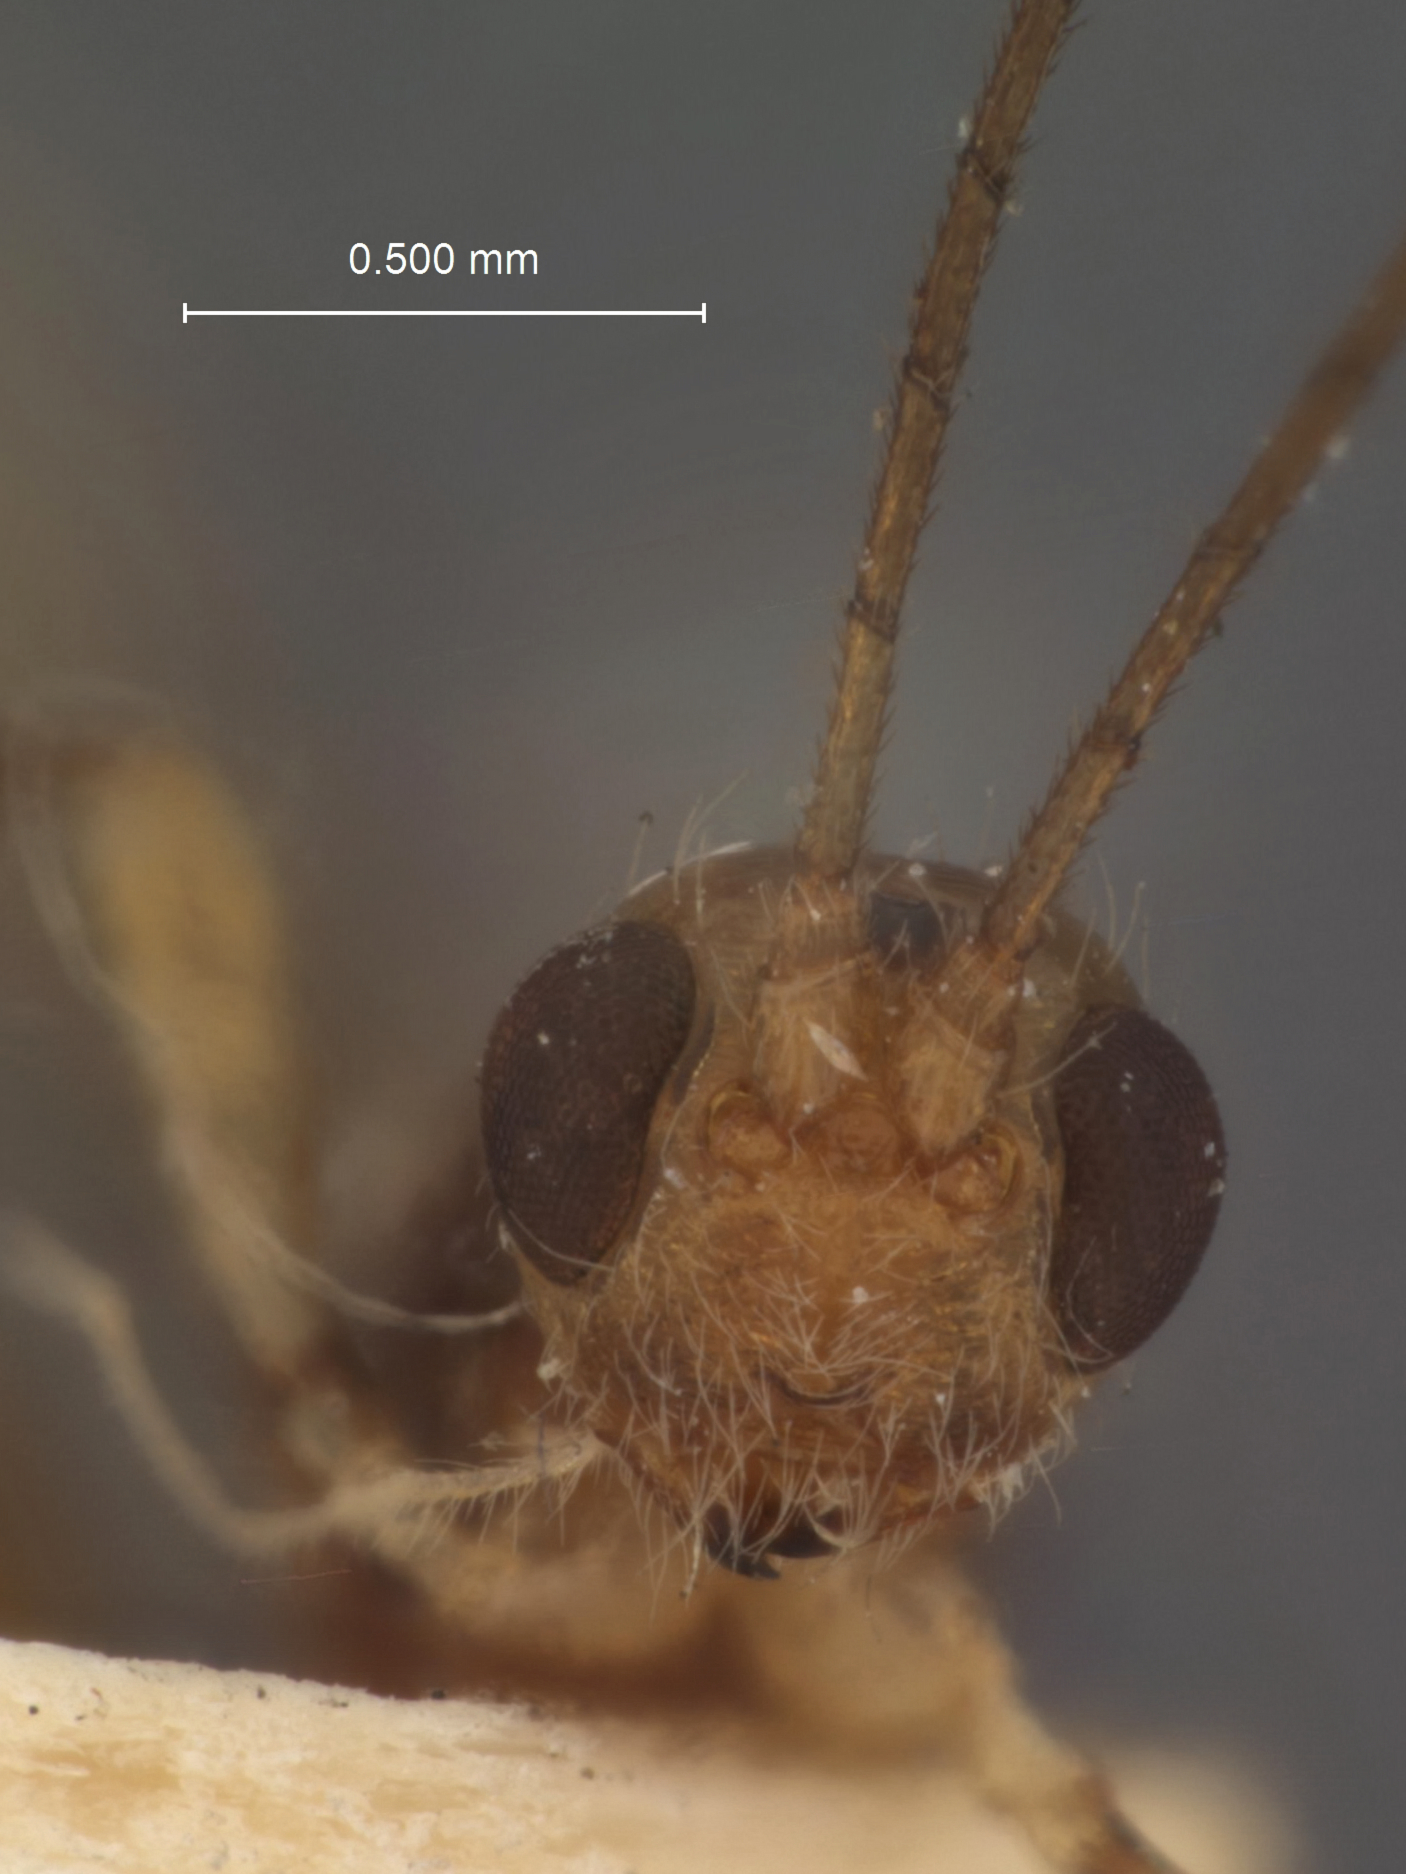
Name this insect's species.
Spathius basilanensis
